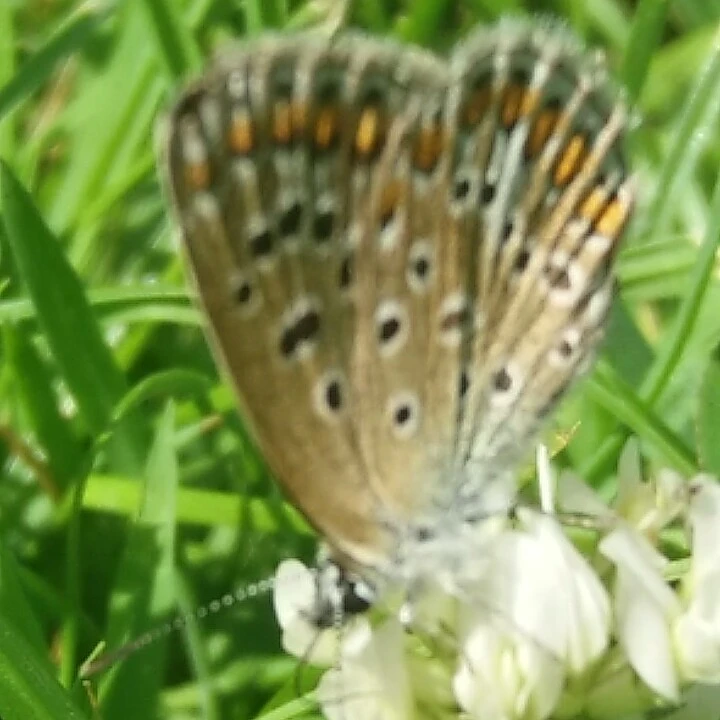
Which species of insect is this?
Polyommatus icarus
